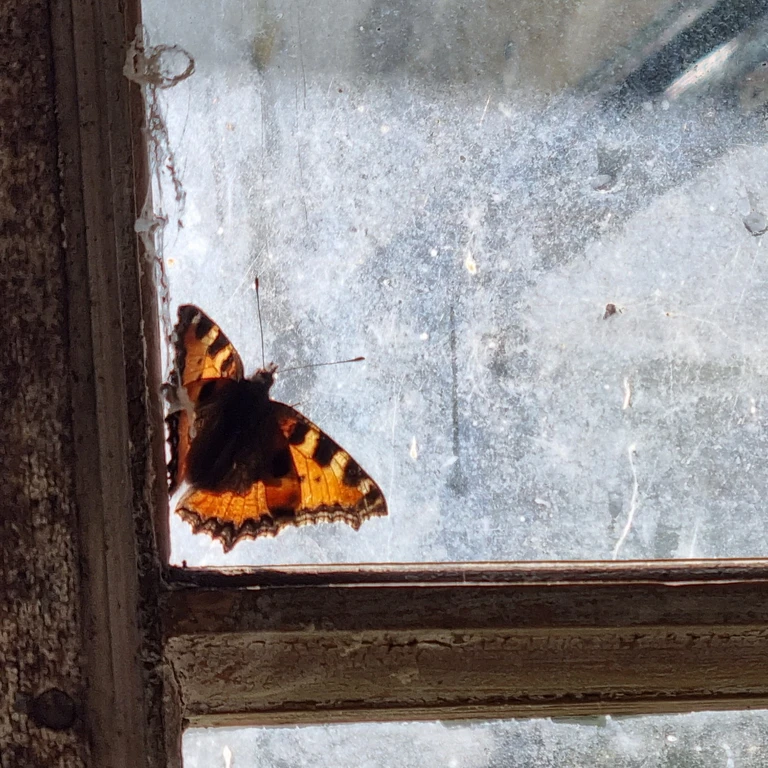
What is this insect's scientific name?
Aglais urticae
